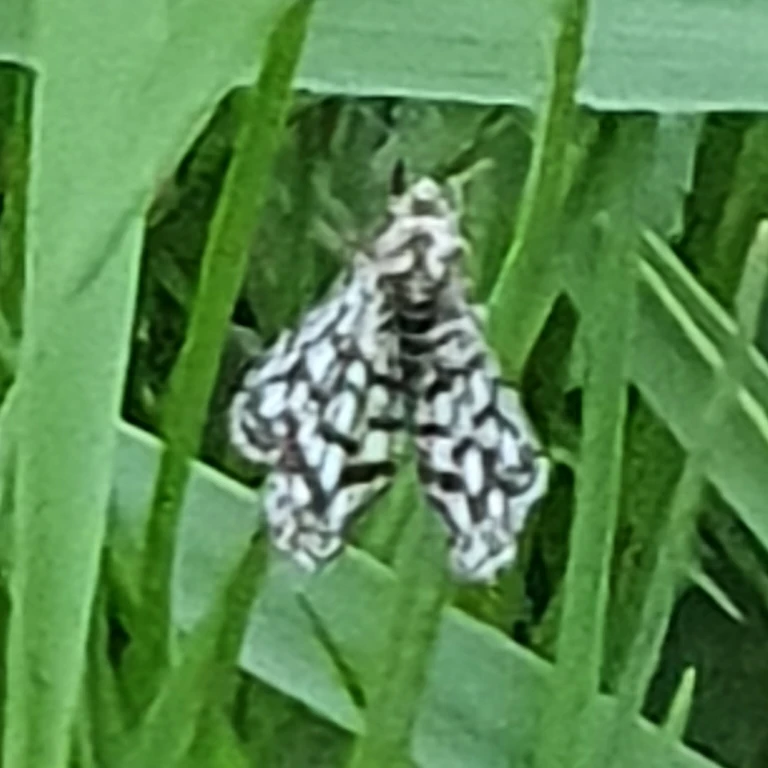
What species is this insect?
Chiasmia clathrata
